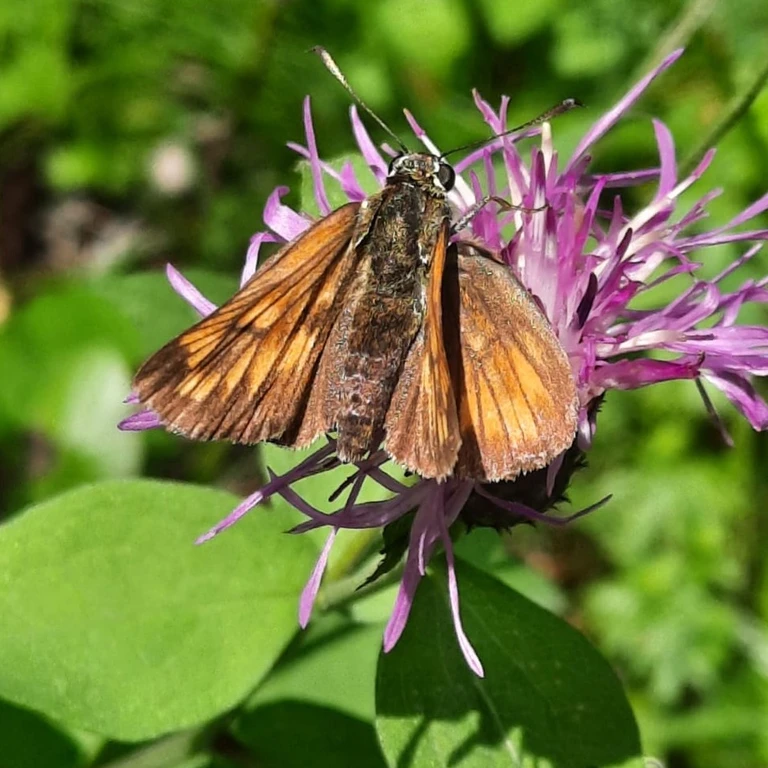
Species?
Ochlodes sylvanus (also Ochlodes venata)
